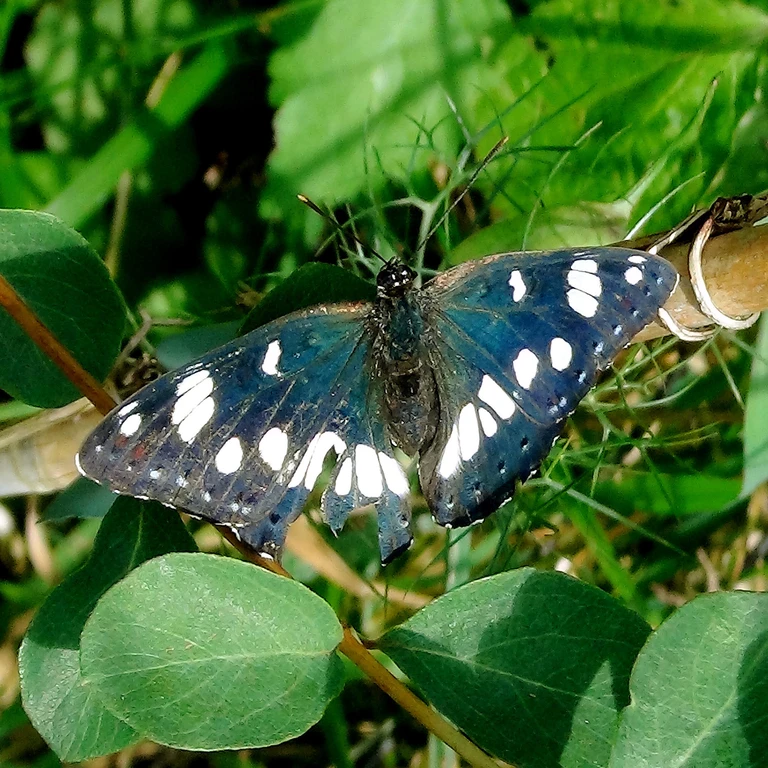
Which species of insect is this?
Limenitis reducta
